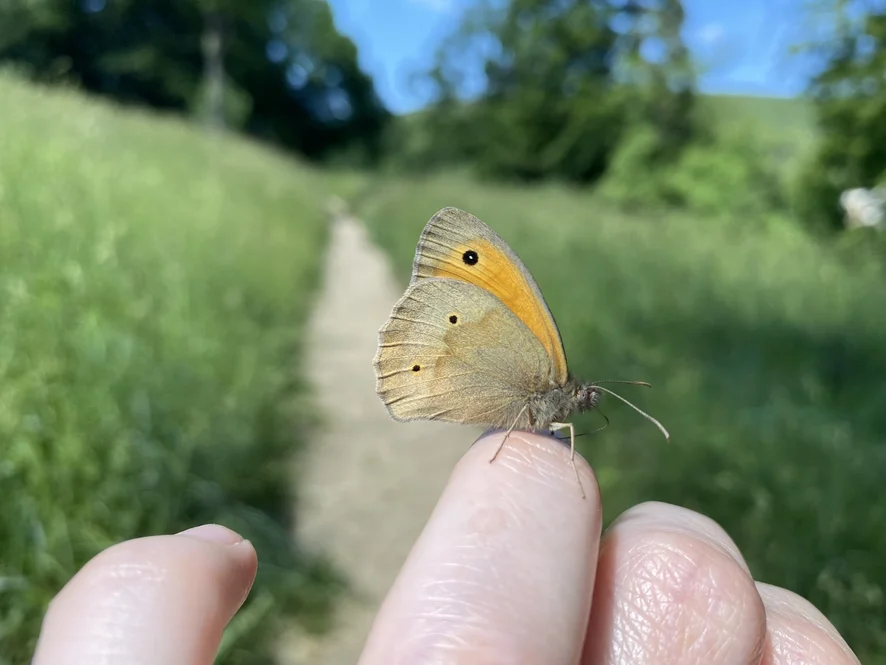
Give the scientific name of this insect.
Maniola jurtina
